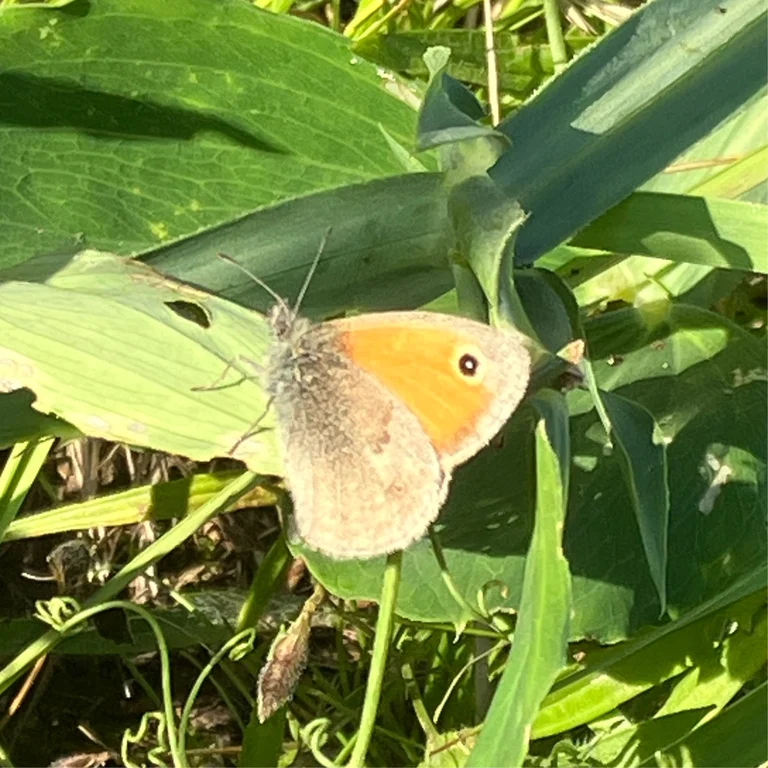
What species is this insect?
Coenonympha pamphilus
